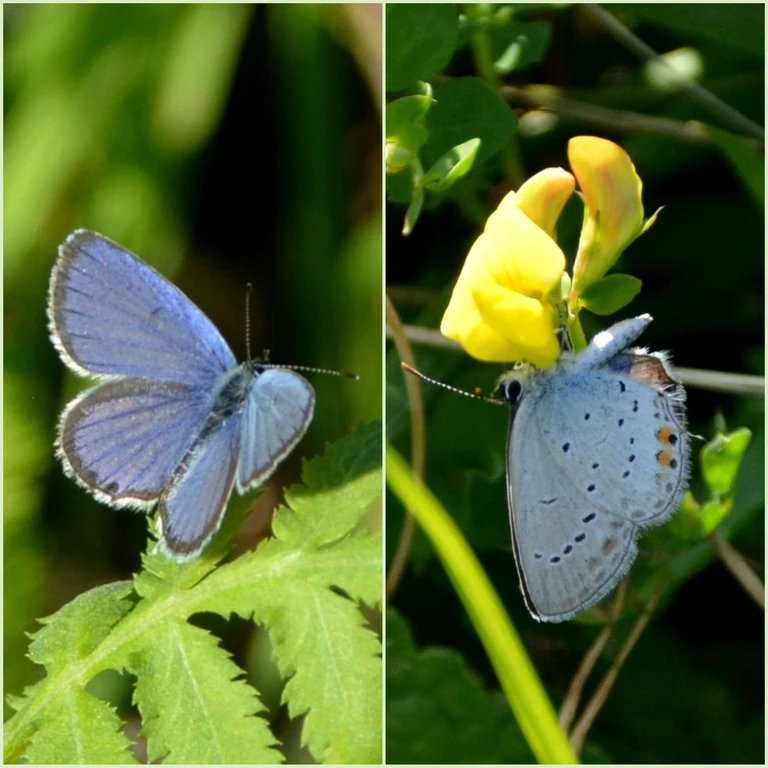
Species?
Cupido argiades (also Elkalyce argiades)
